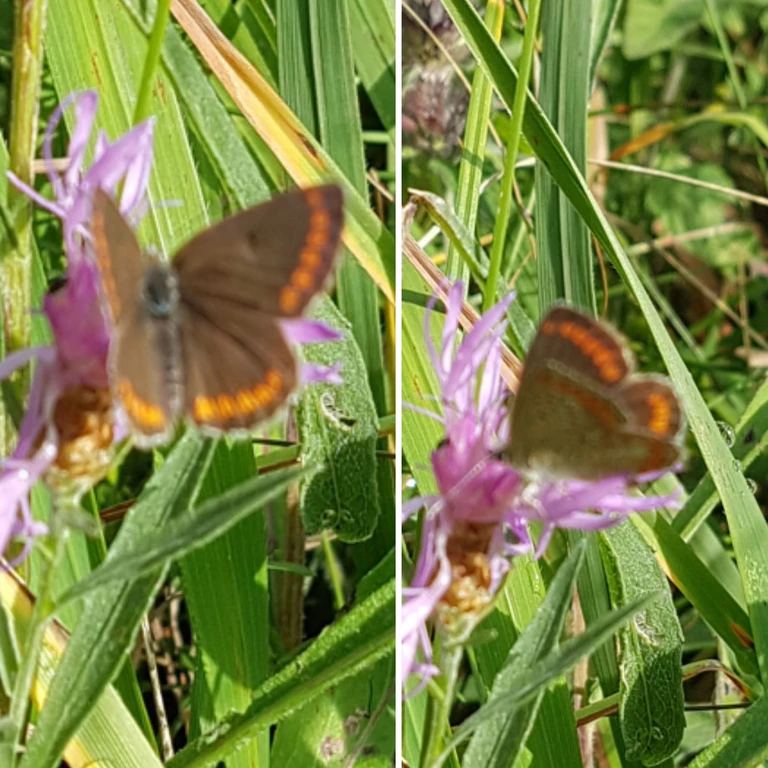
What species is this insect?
Aricia agestis/artaxerxes
